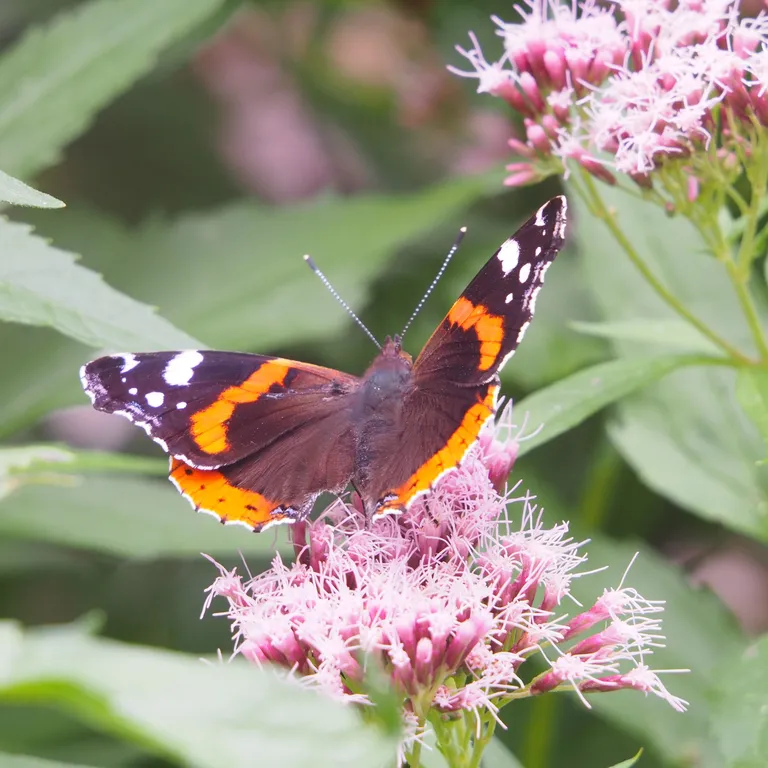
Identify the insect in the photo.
Vanessa atalanta
